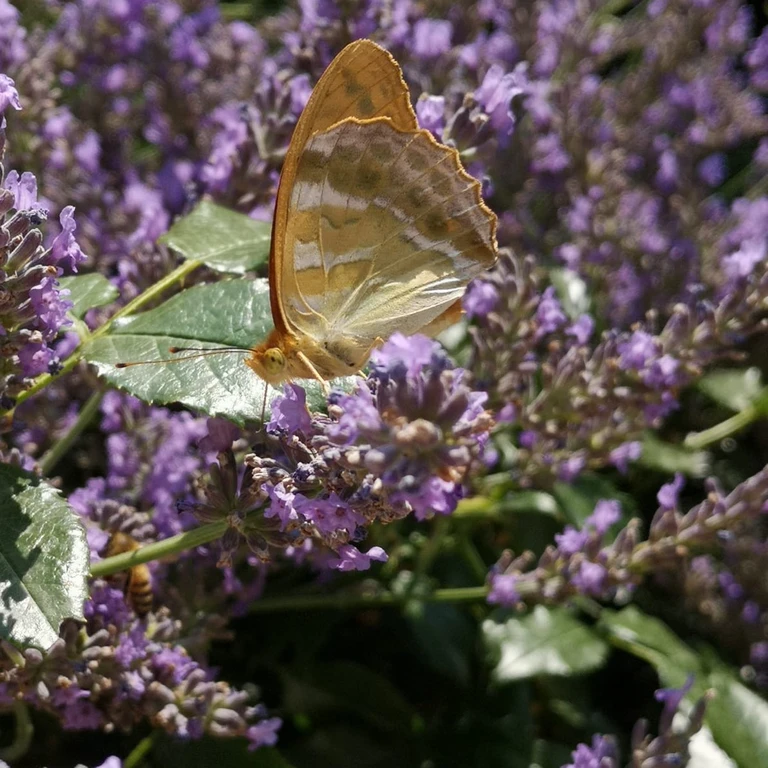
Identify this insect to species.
Argynnis paphia
